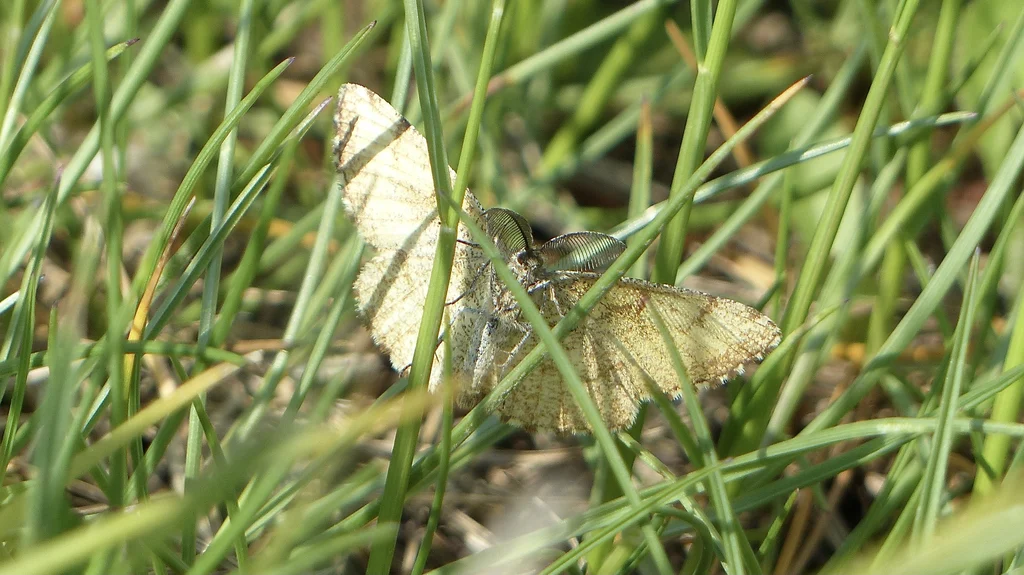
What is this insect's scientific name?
Ematurga atomaria
